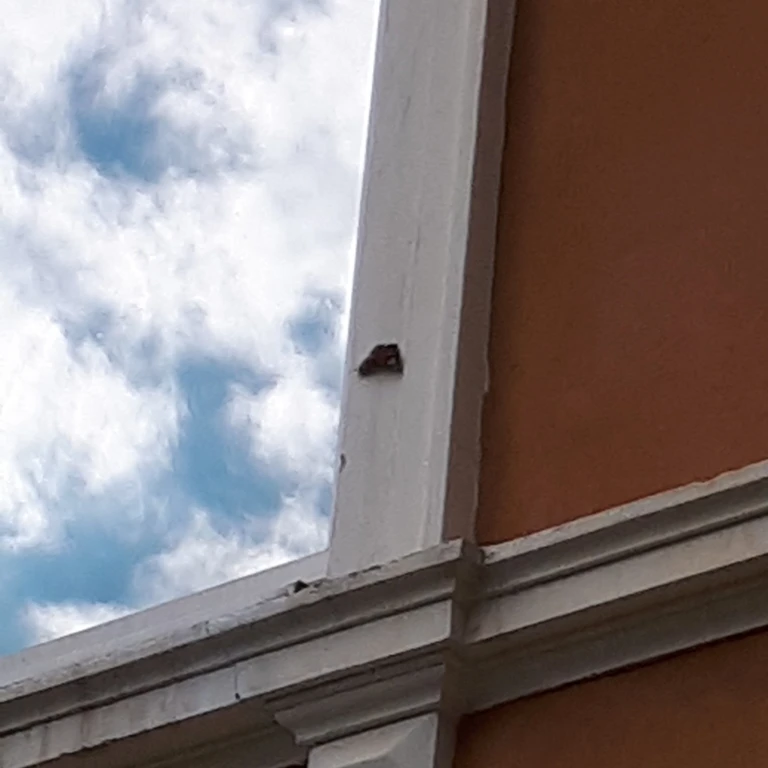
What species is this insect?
Aglais io
